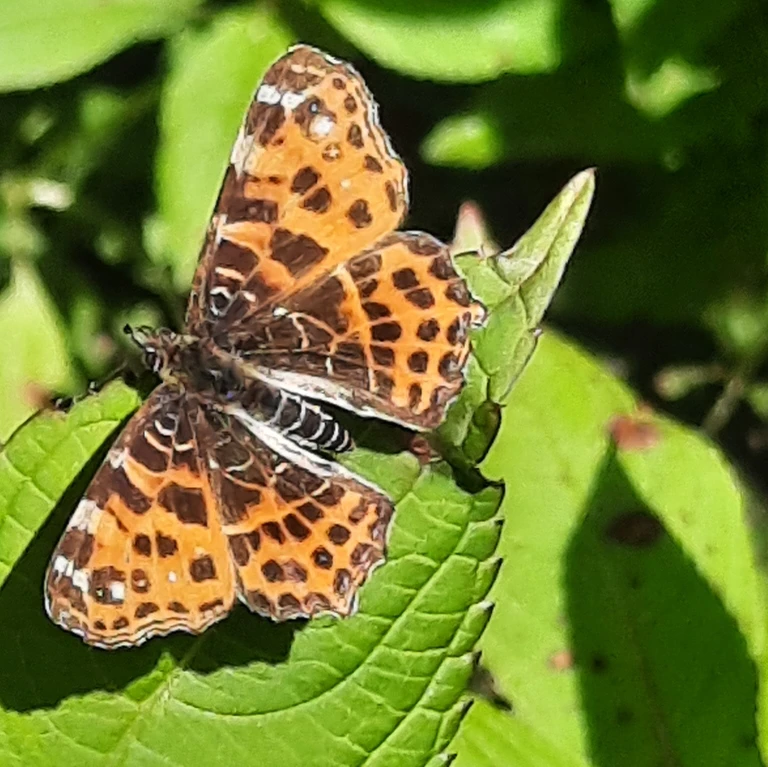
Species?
Araschnia levana
